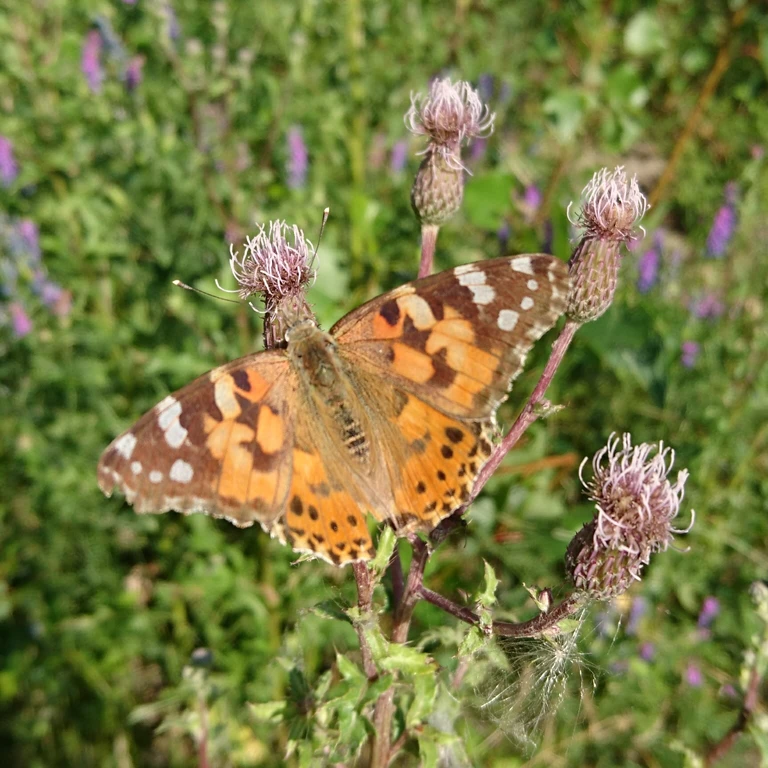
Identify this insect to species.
Vanessa cardui
